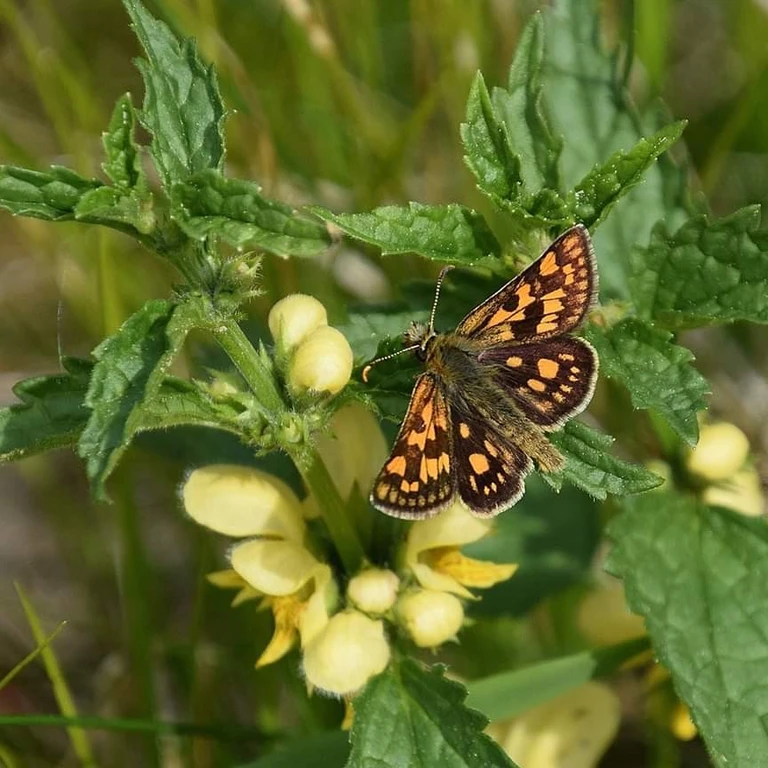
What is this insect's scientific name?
Carterocephalus palaemon
